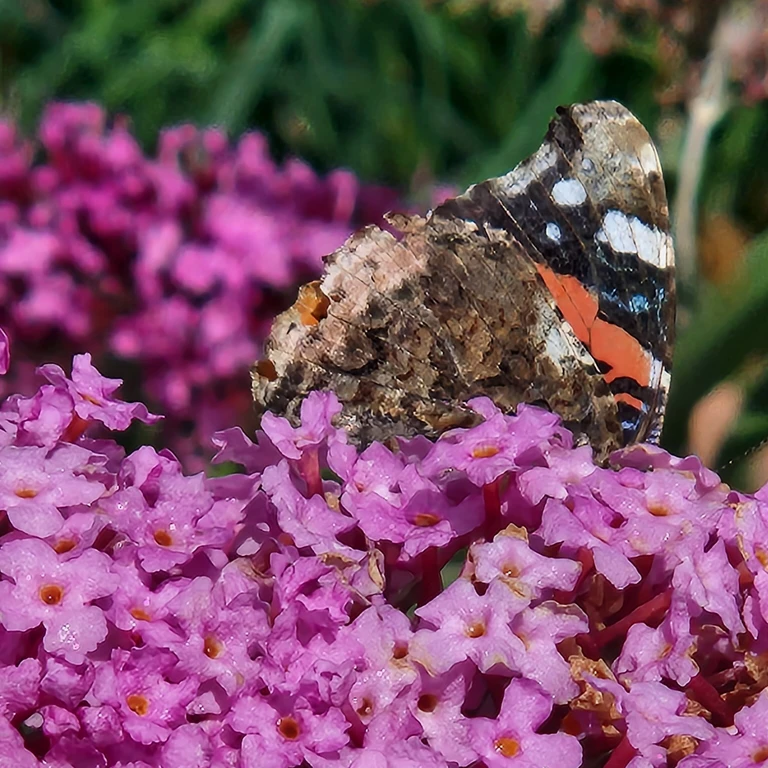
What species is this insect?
Vanessa atalanta
